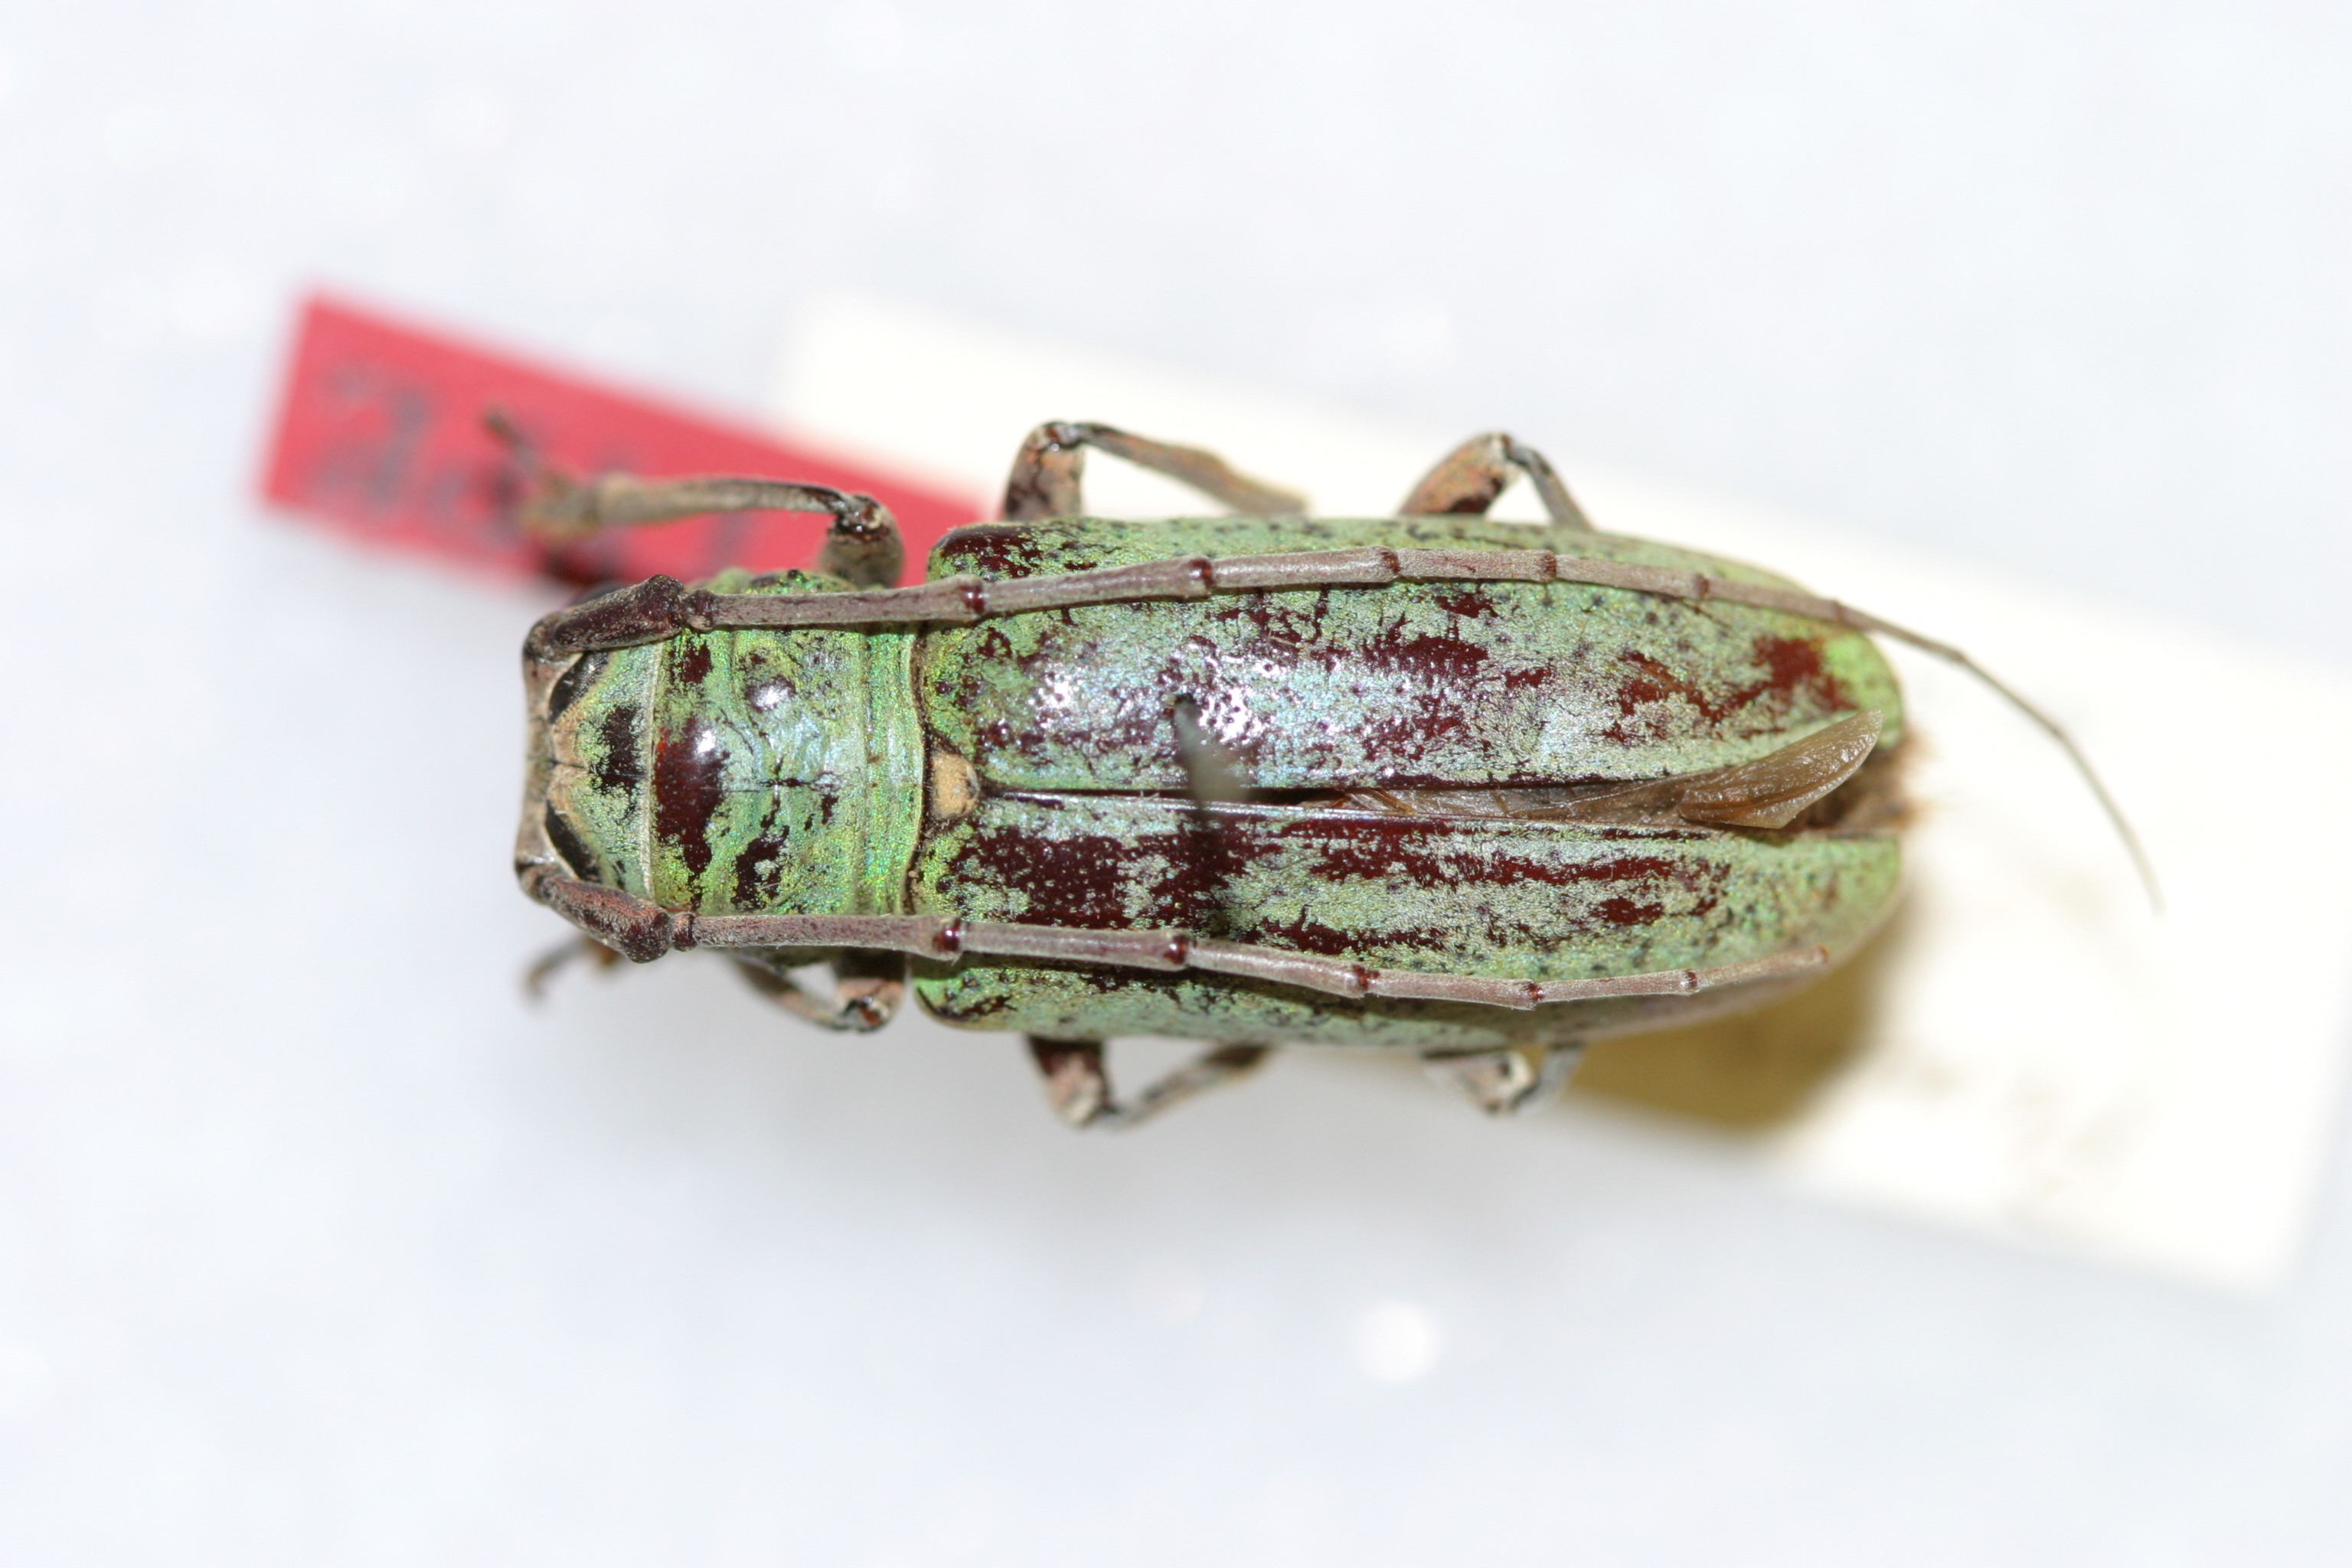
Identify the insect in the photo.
Prosopocera prasina
